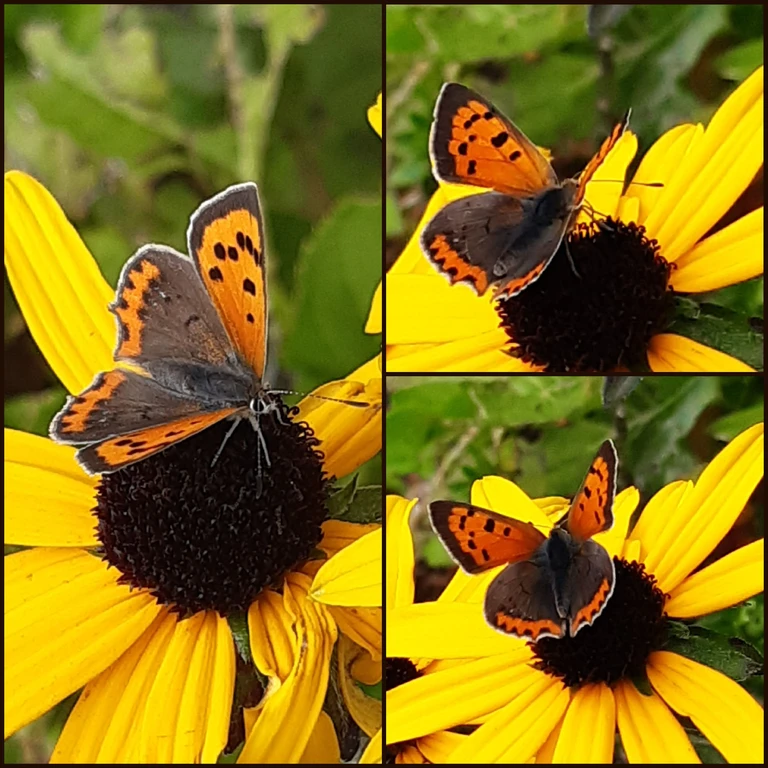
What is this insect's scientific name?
Lycaena phlaeas
